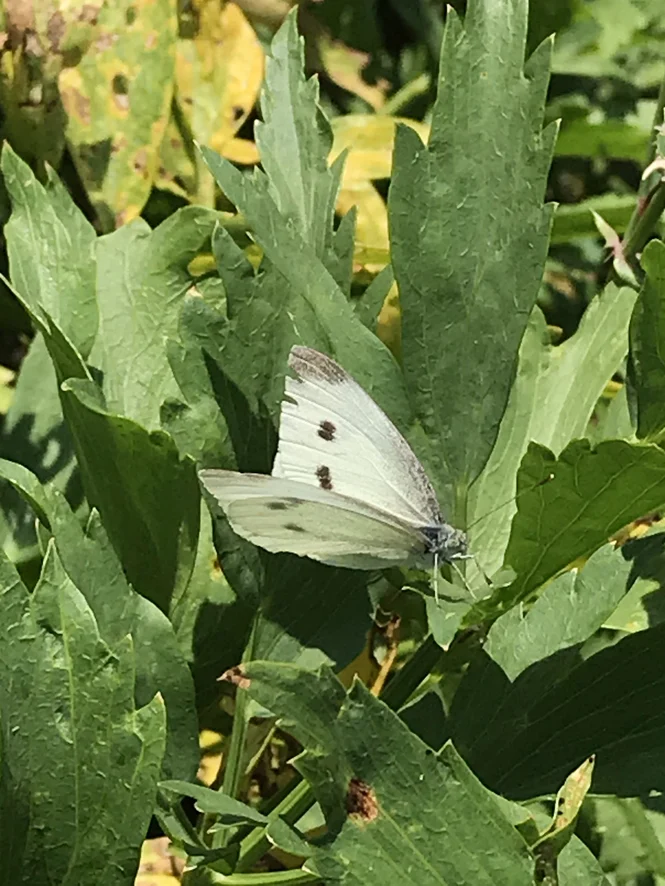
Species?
Pieris rapae
